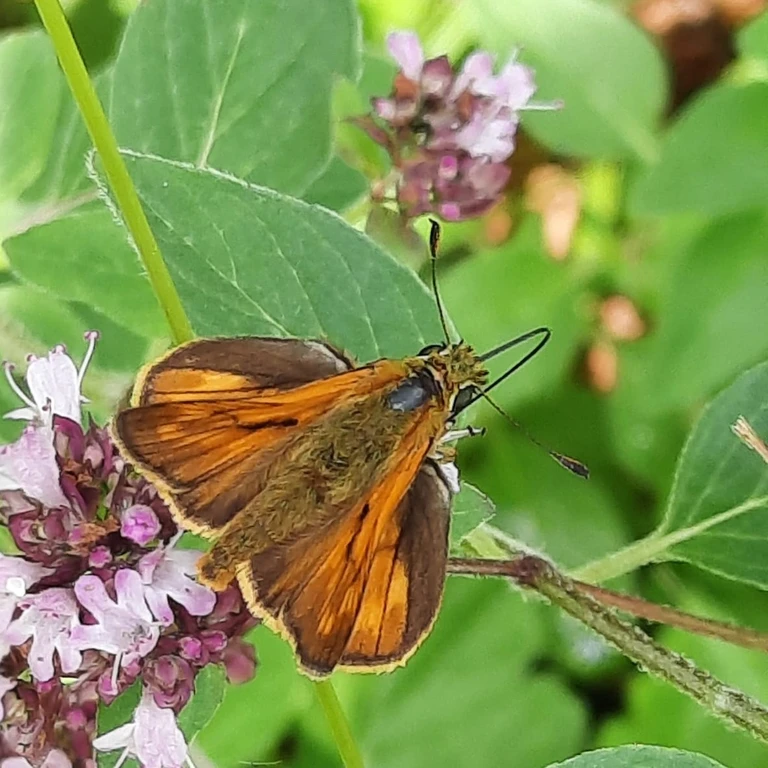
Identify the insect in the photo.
Ochlodes sylvanus (also Ochlodes venata)
